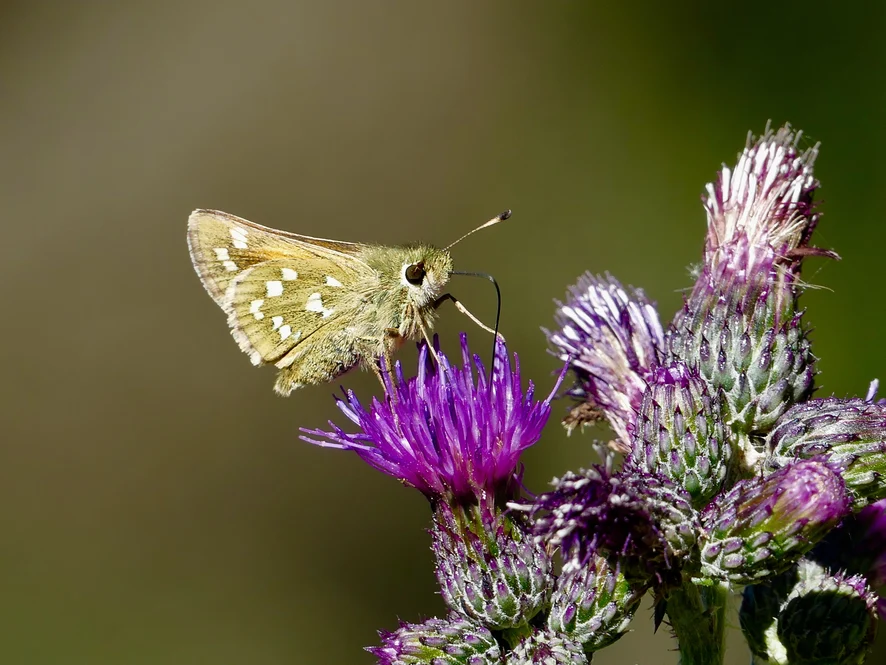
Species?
Hesperia comma
